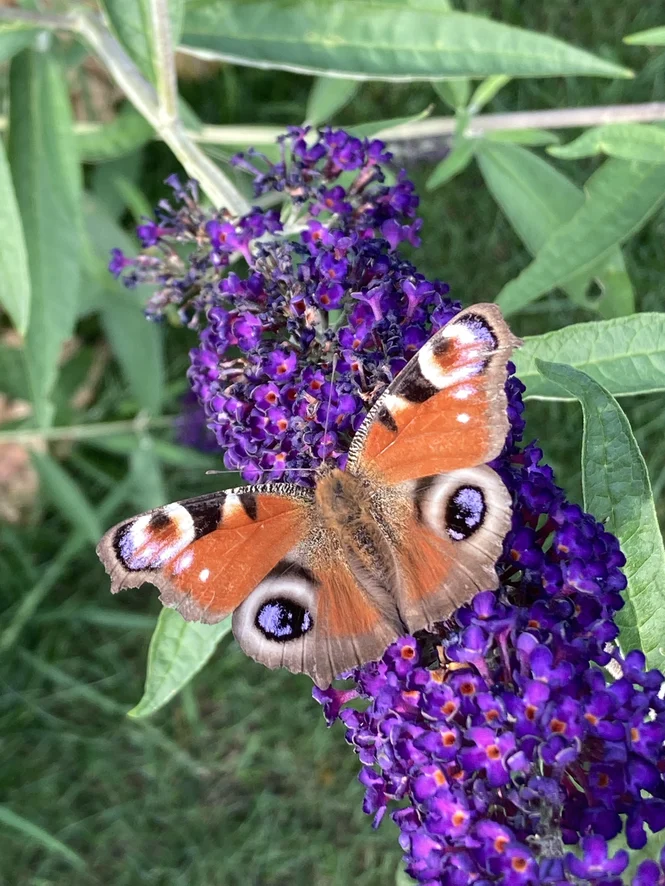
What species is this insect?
Aglais io
